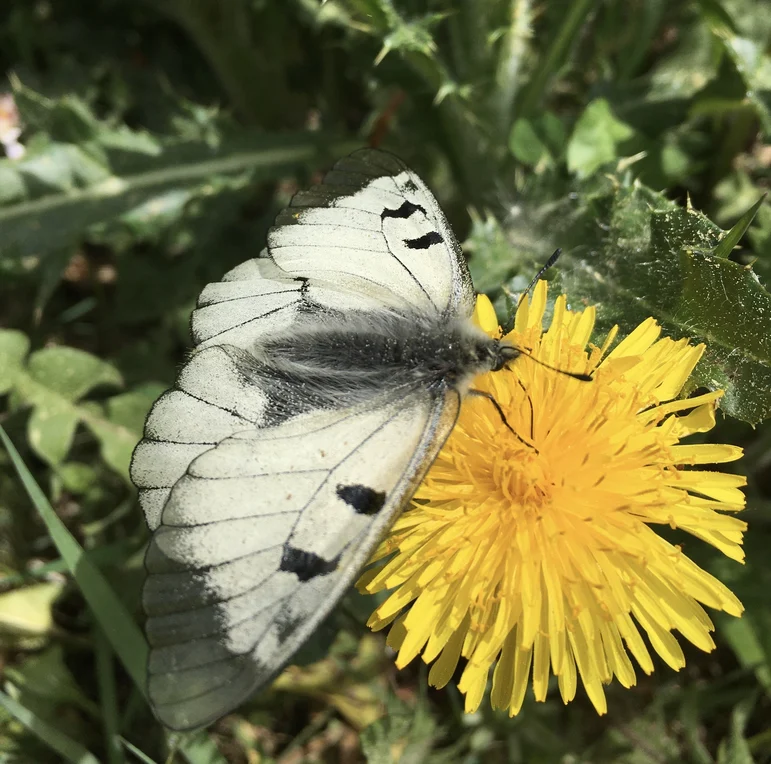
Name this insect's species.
Parnassius mnemosyne
